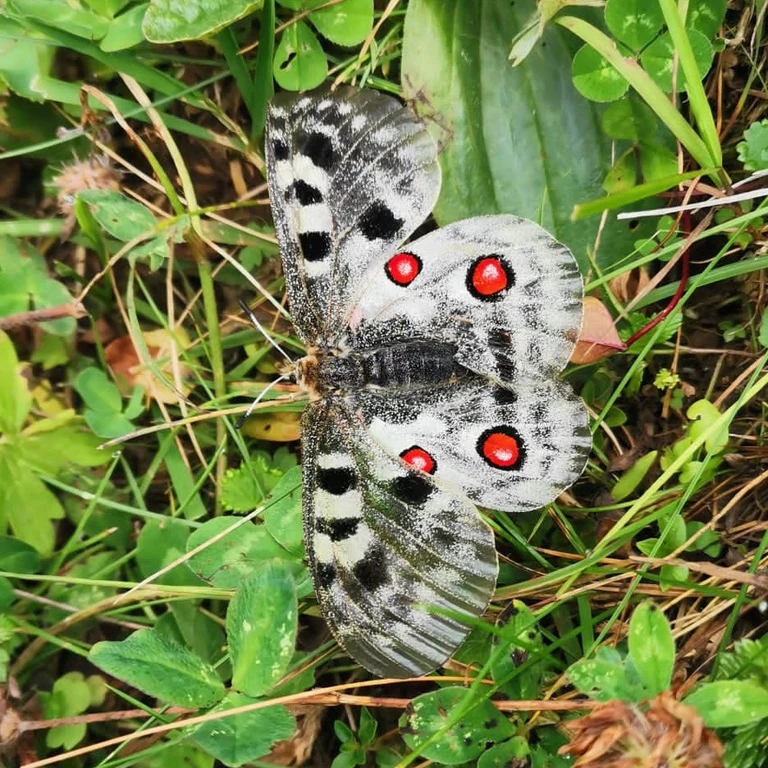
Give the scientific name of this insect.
Parnassius apollo
